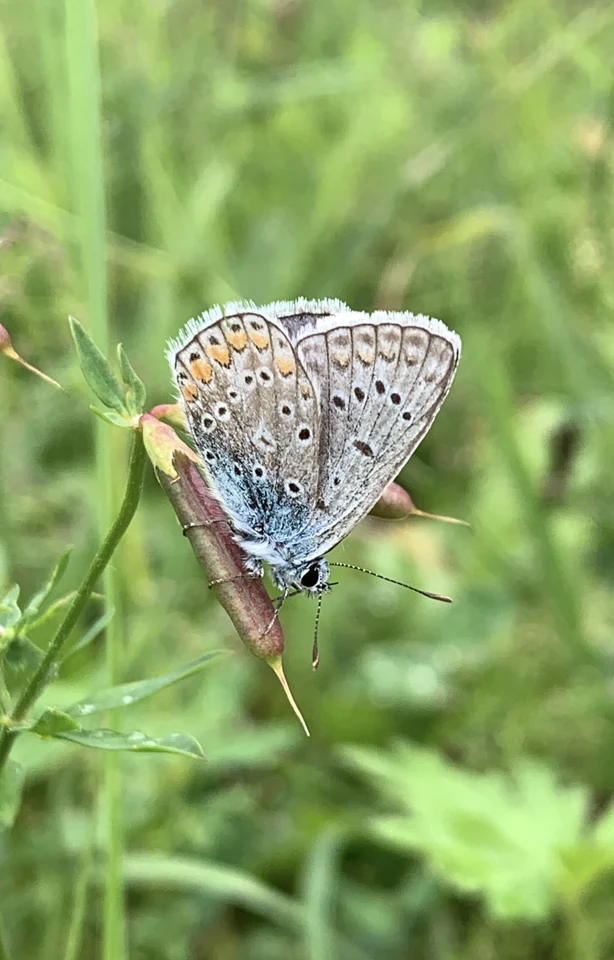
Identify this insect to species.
Polyommatus icarus
